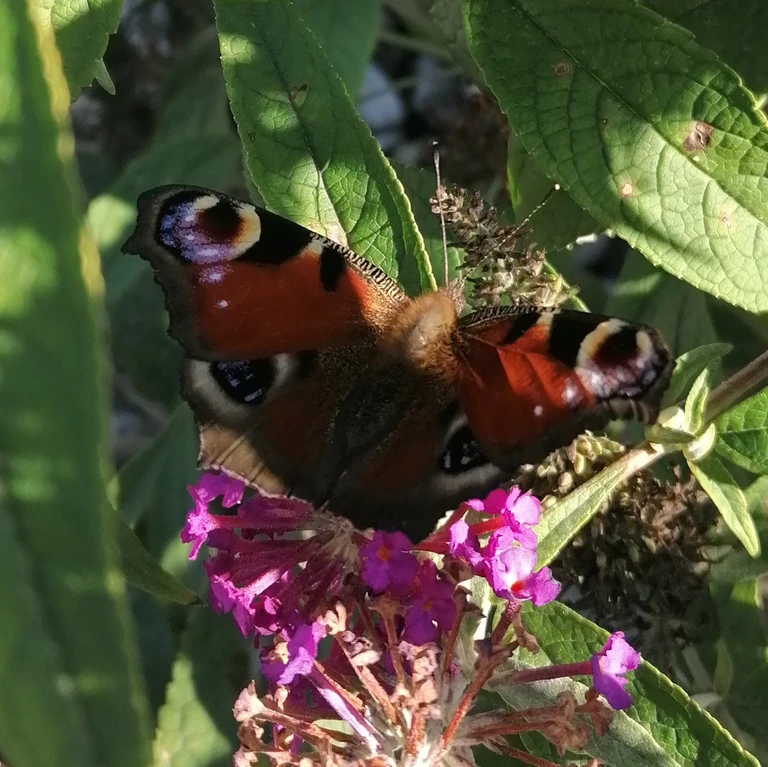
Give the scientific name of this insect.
Aglais io
